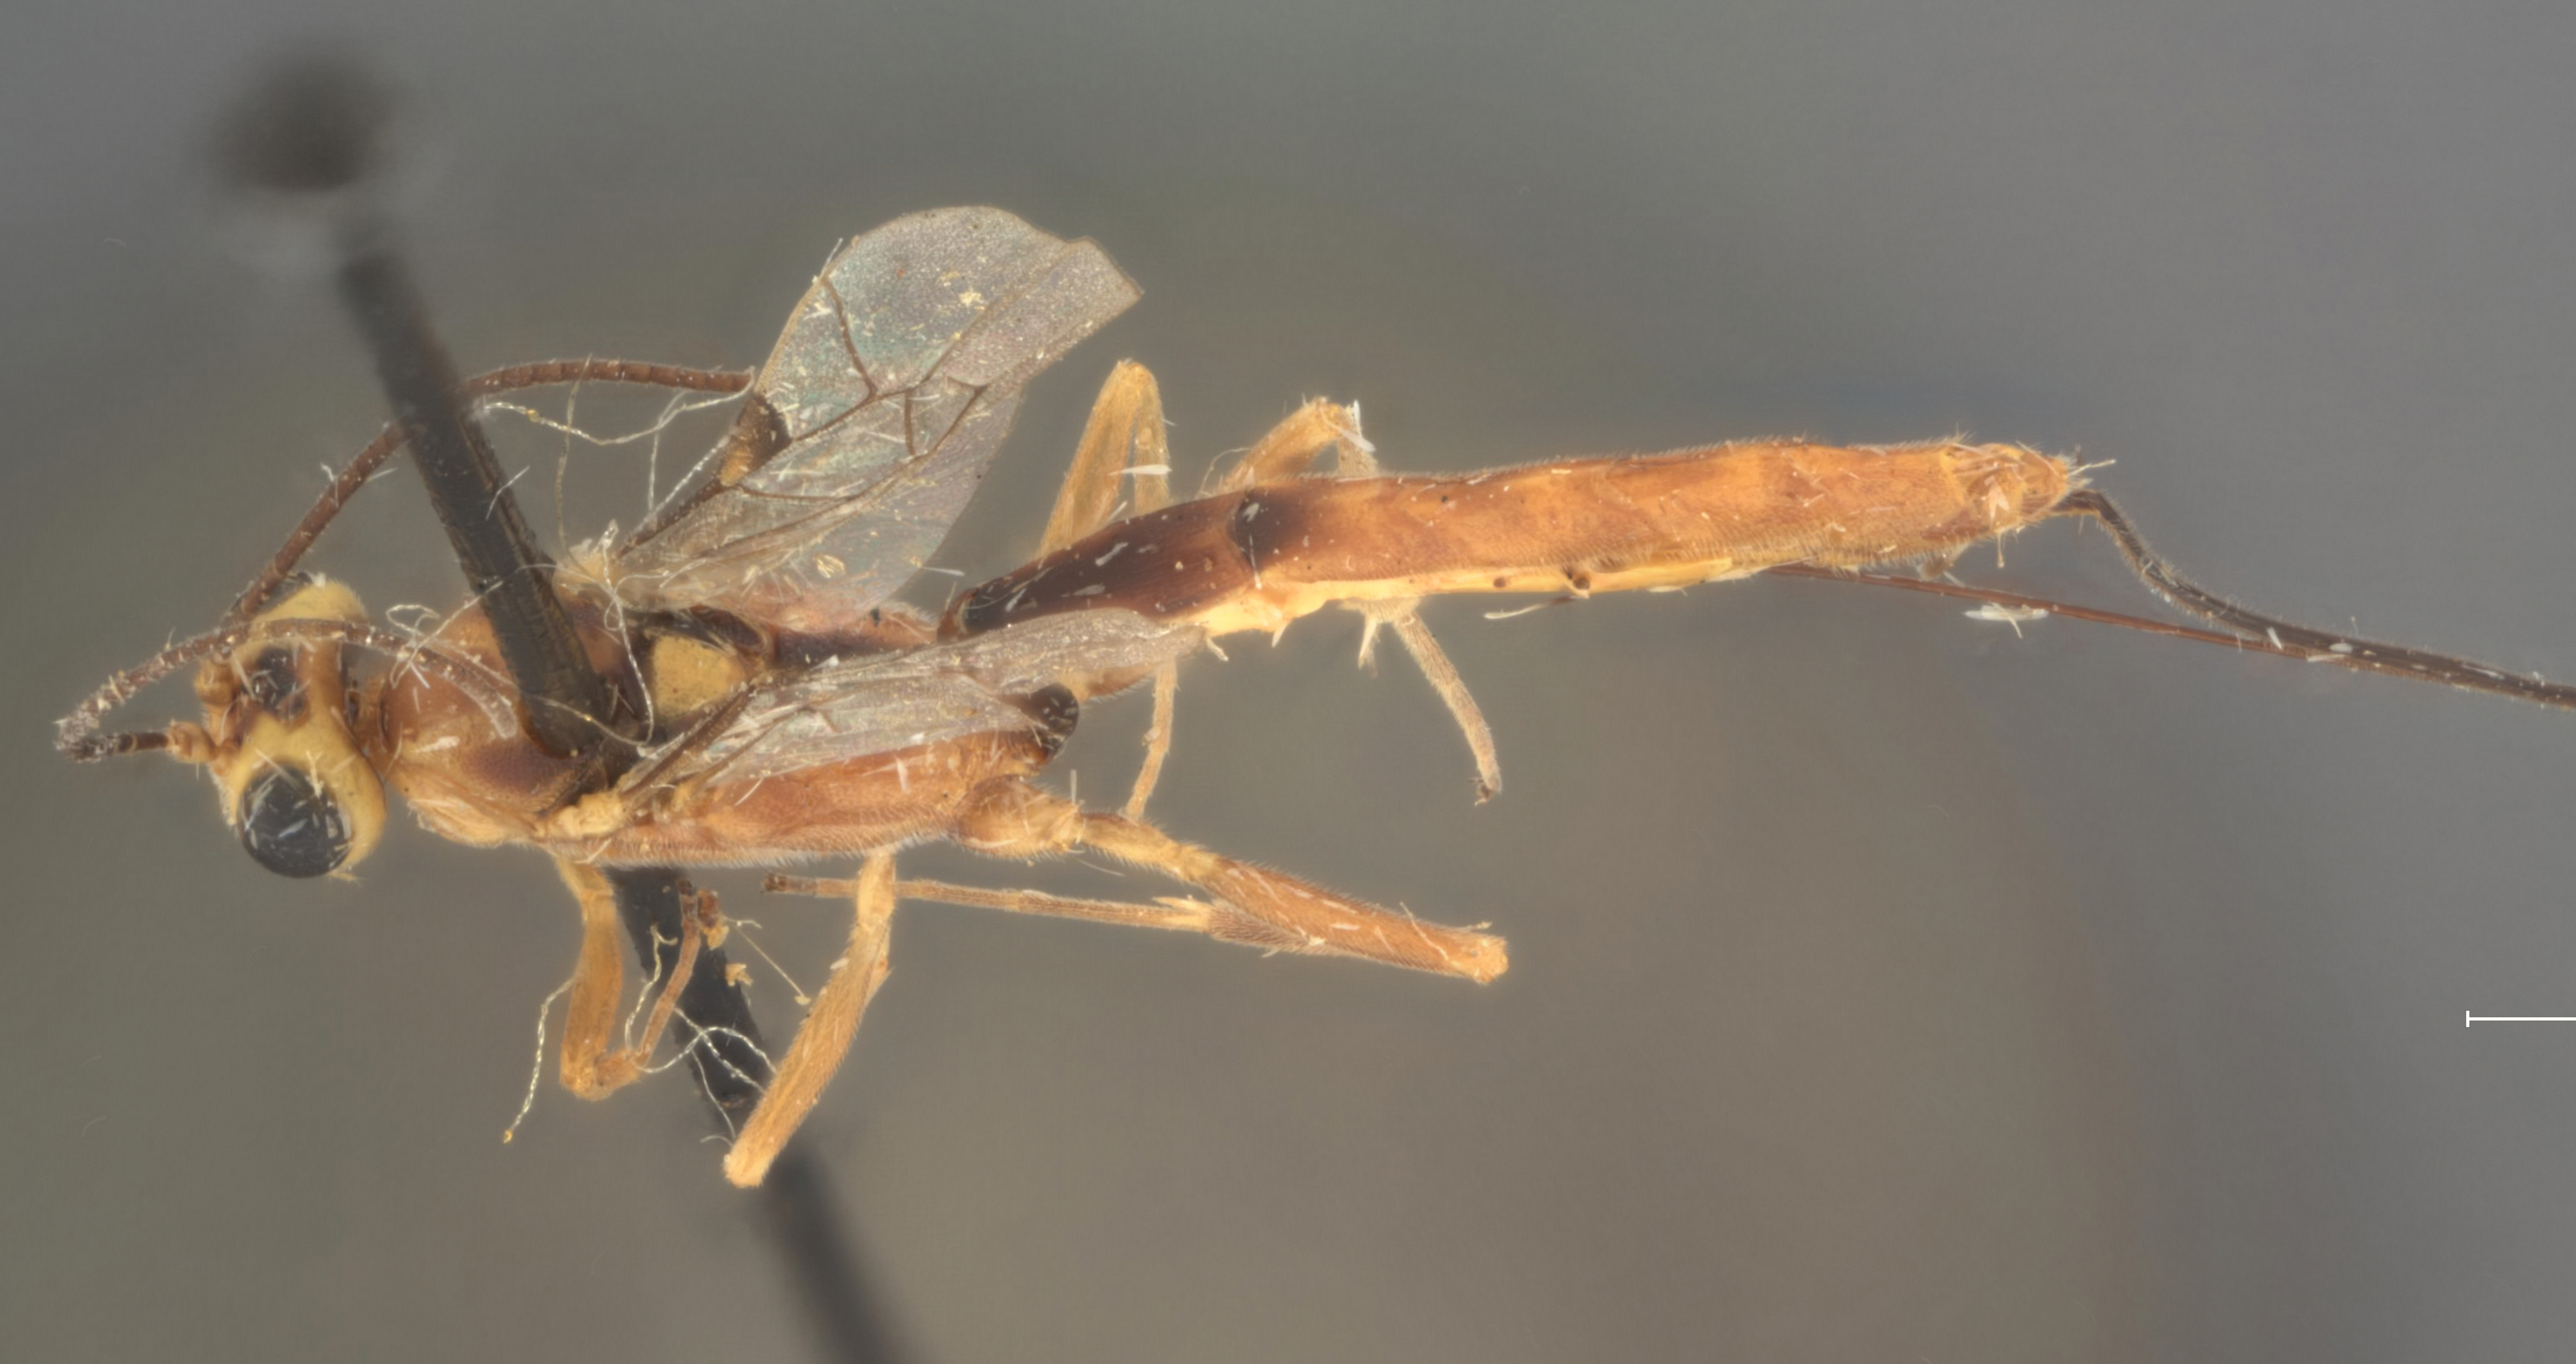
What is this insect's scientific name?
Temelucha neomexicans
